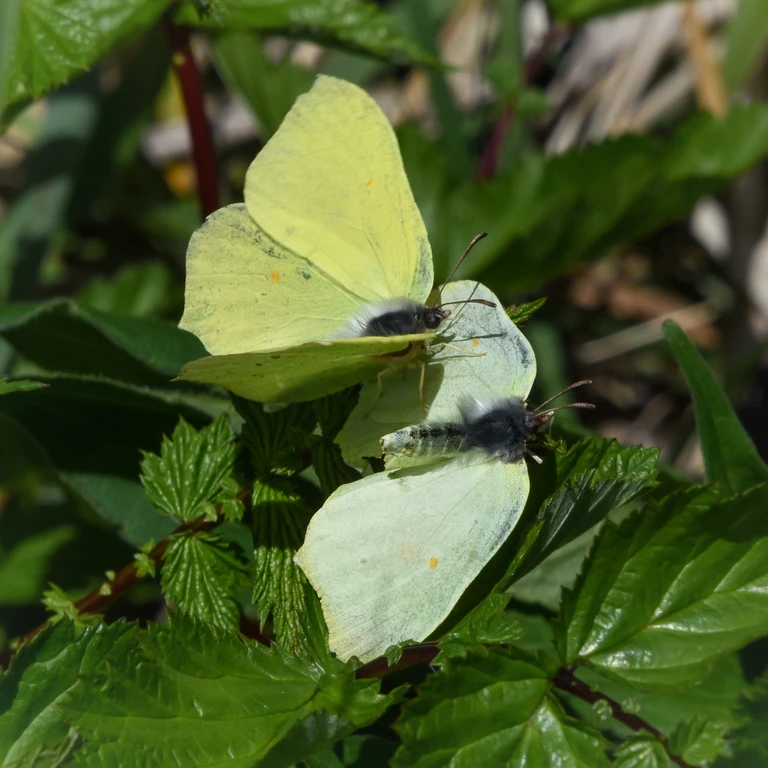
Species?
Gonepteryx rhamni
